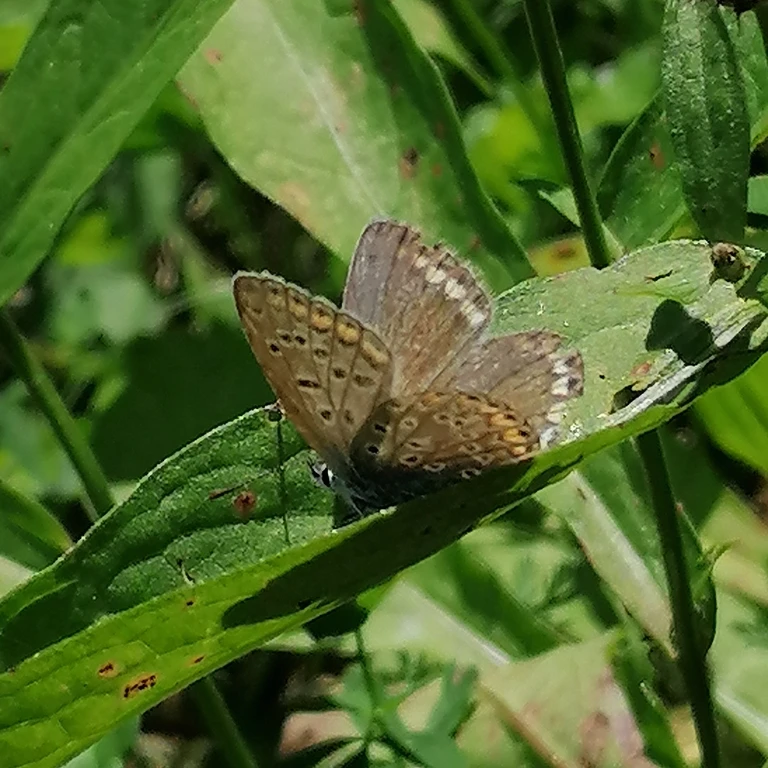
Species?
Polyommatus icarus
